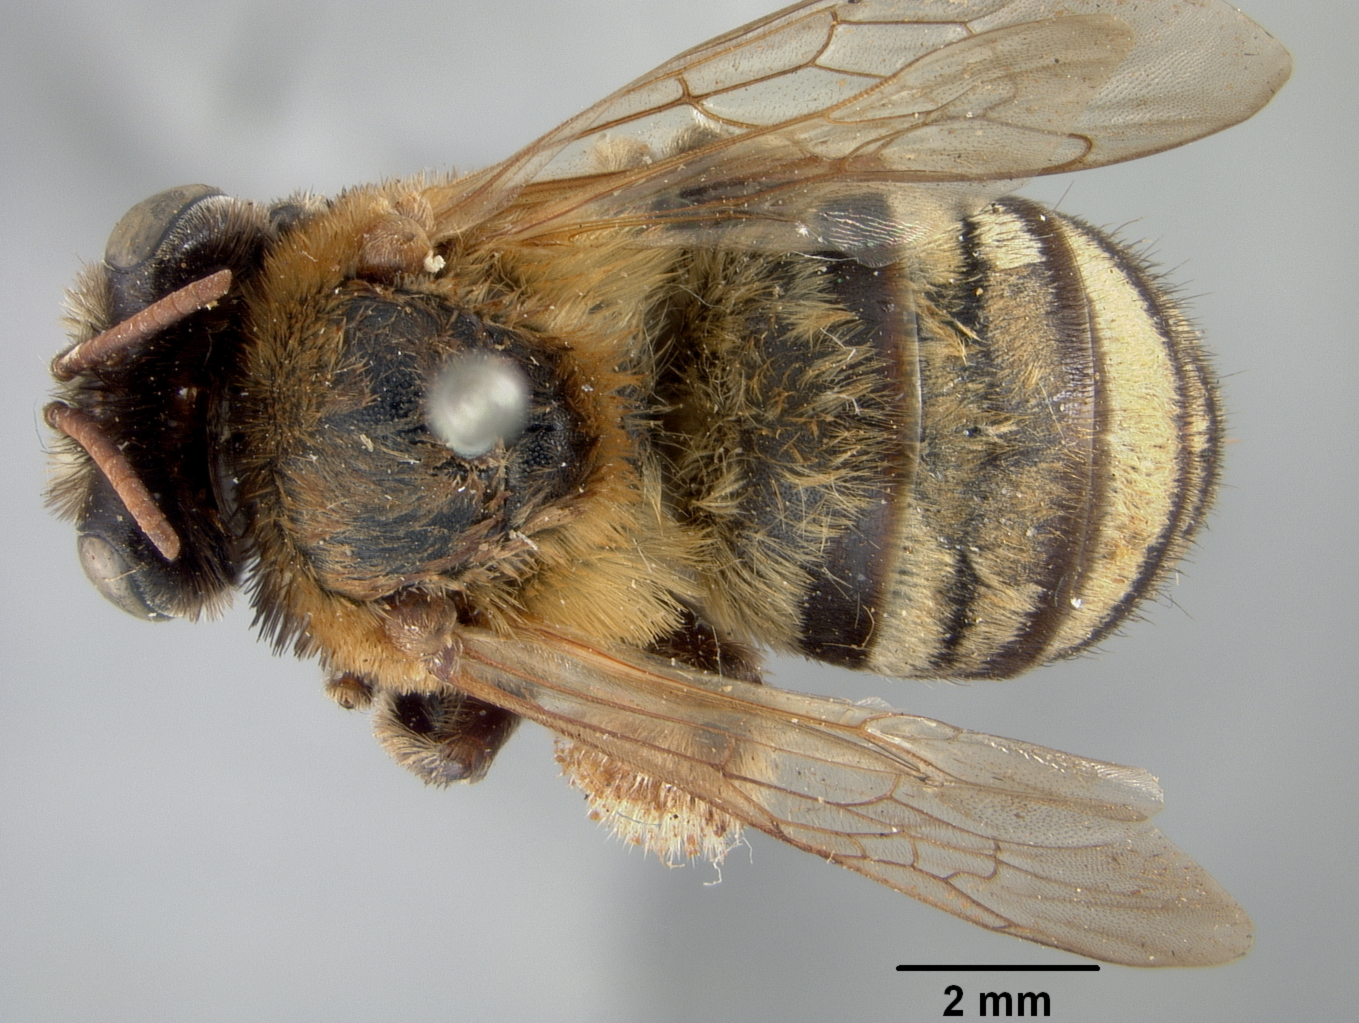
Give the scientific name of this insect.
Thygater bruneri
